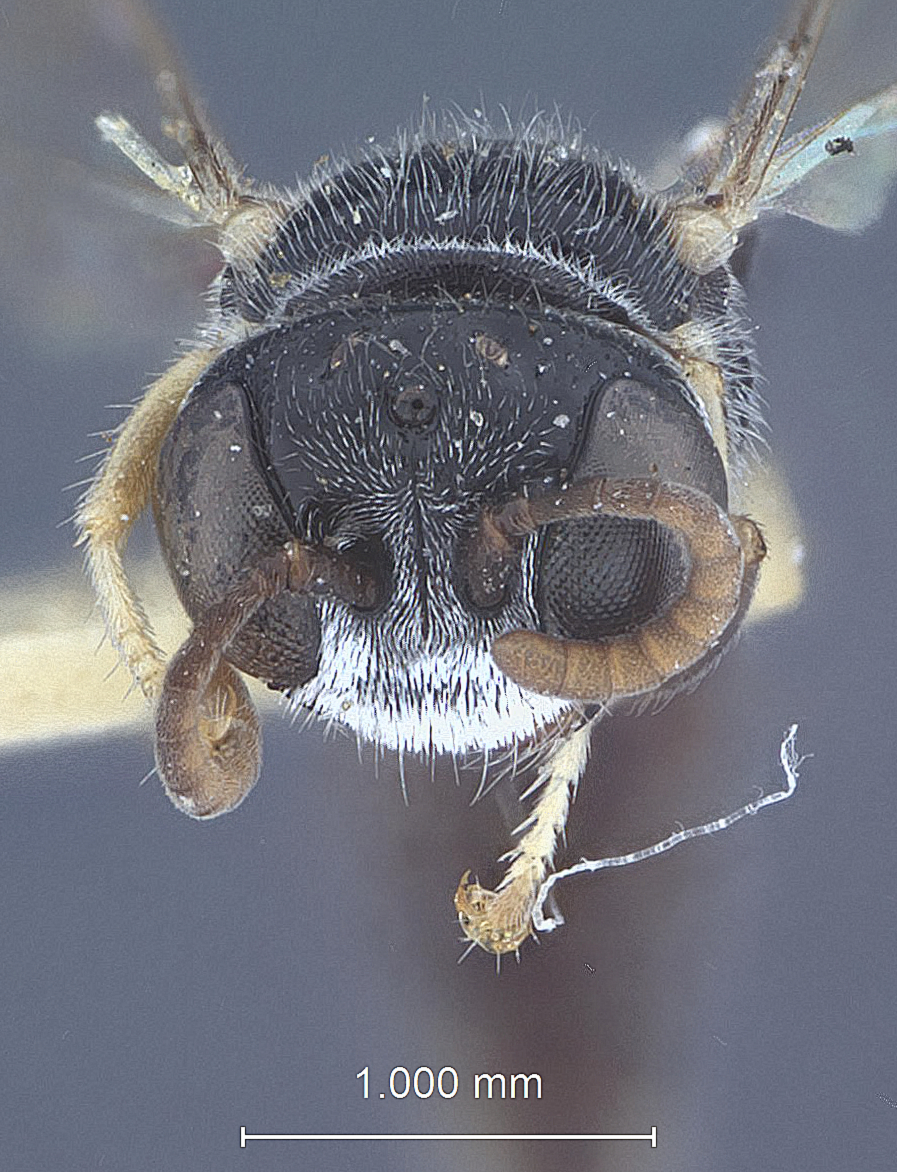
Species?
Psenia minuta
